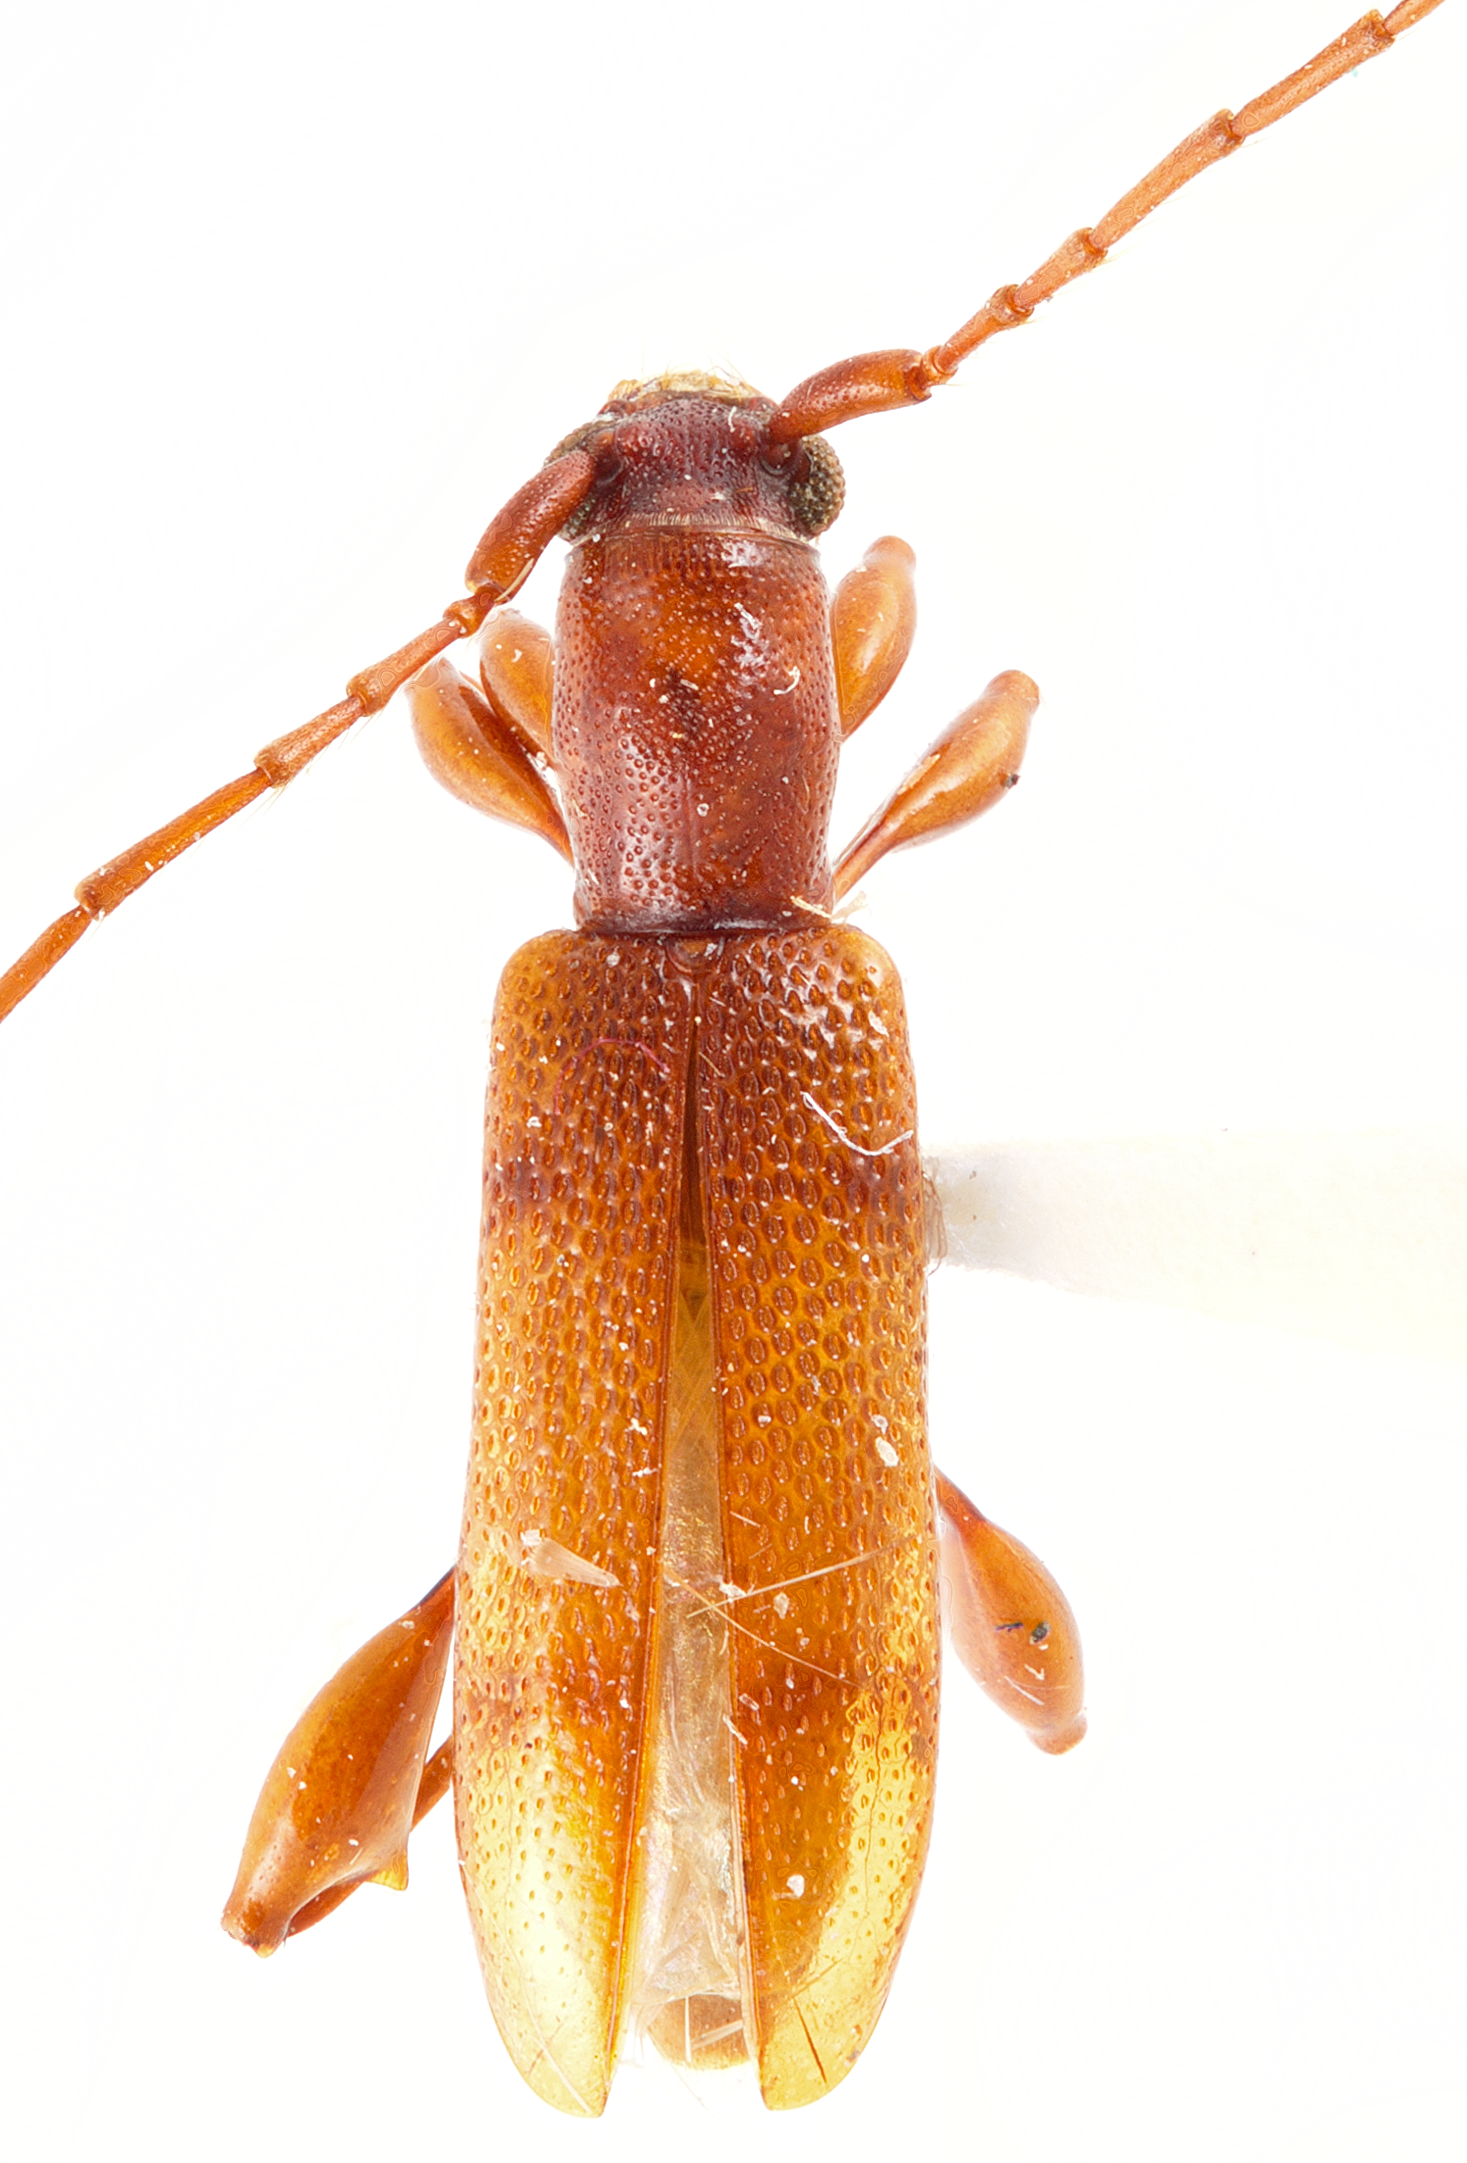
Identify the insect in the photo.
Plectromerus unidentatus
